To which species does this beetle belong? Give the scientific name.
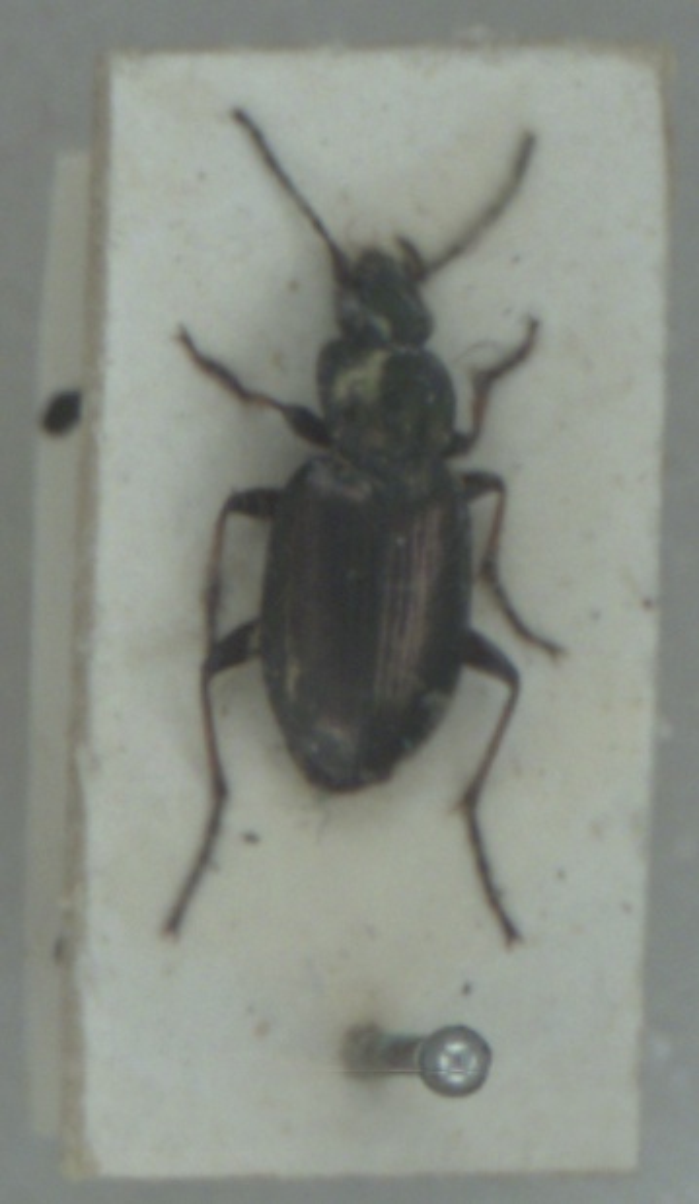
Agonum muelleri
